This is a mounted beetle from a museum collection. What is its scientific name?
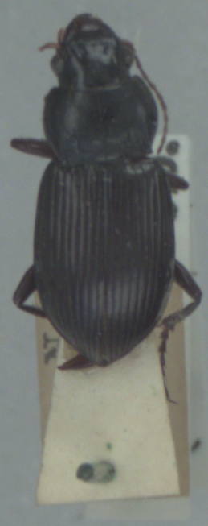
Amara aulica
